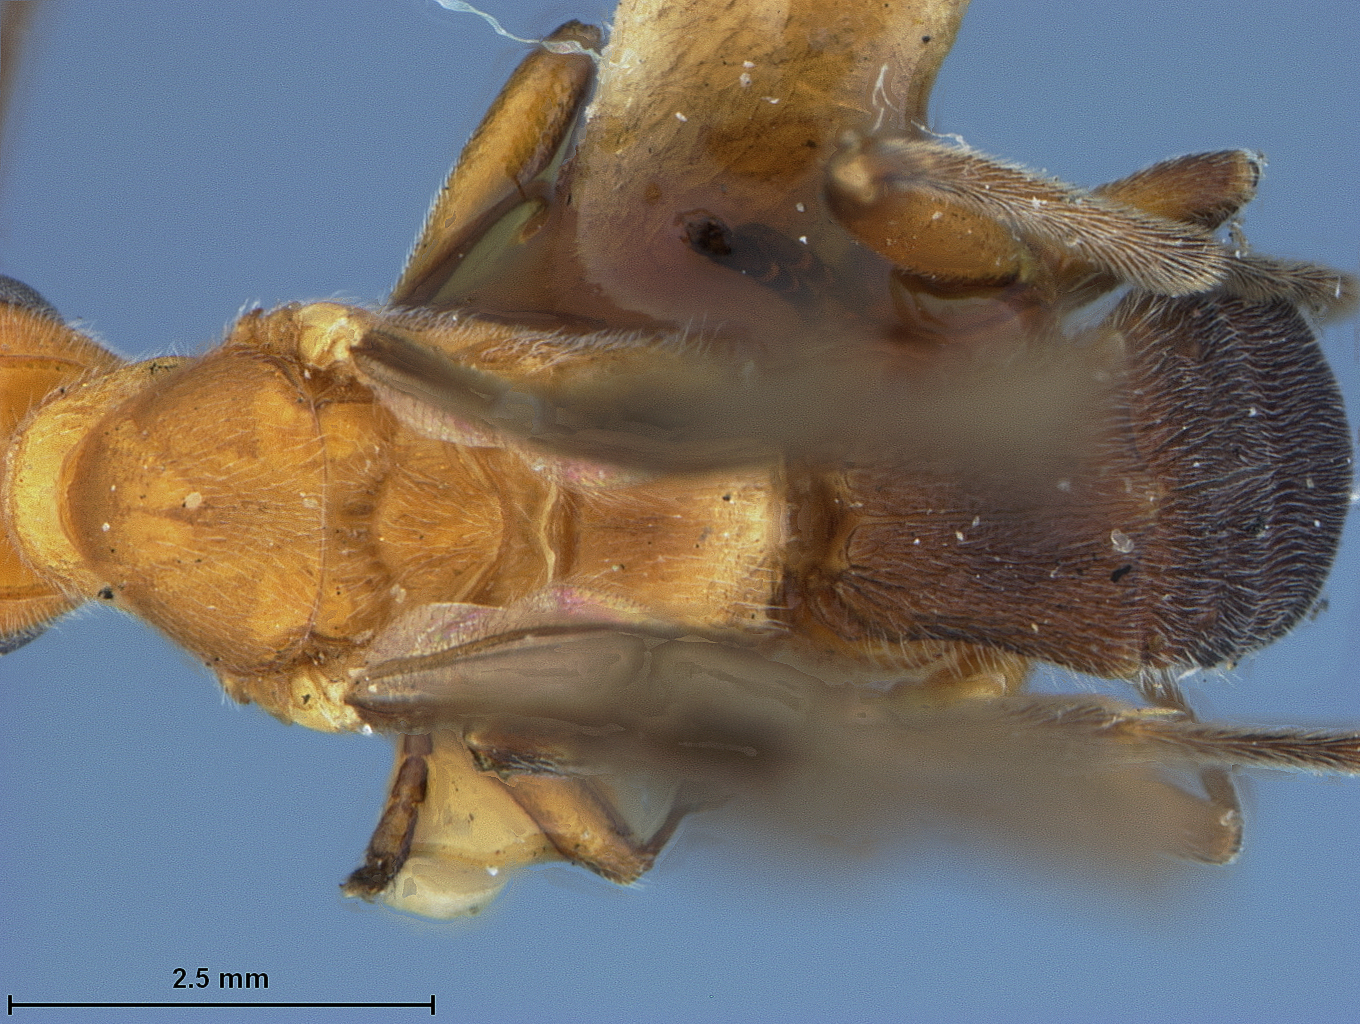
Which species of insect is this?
Rogas melanosoma
